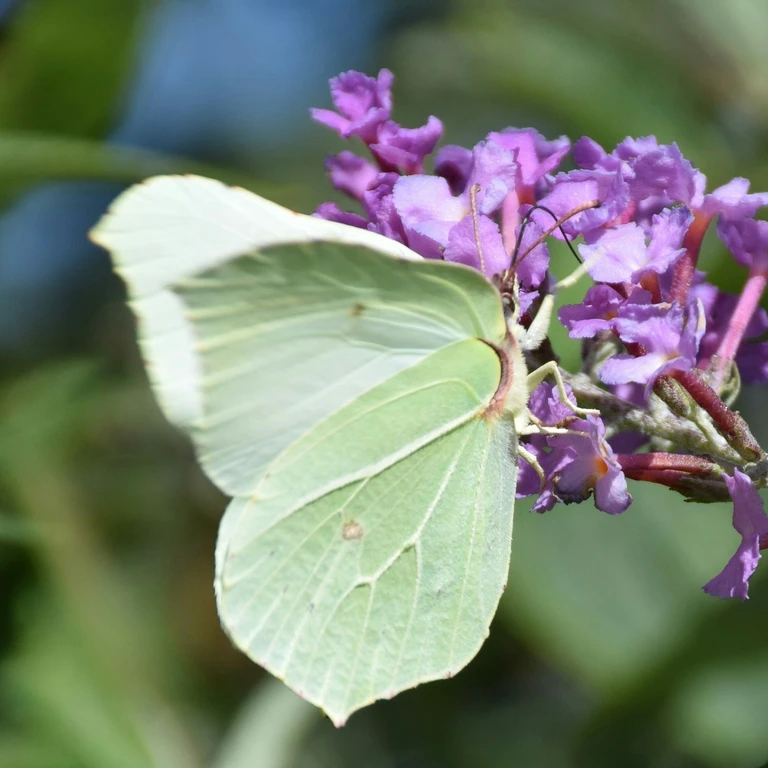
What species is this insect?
Gonepteryx rhamni
